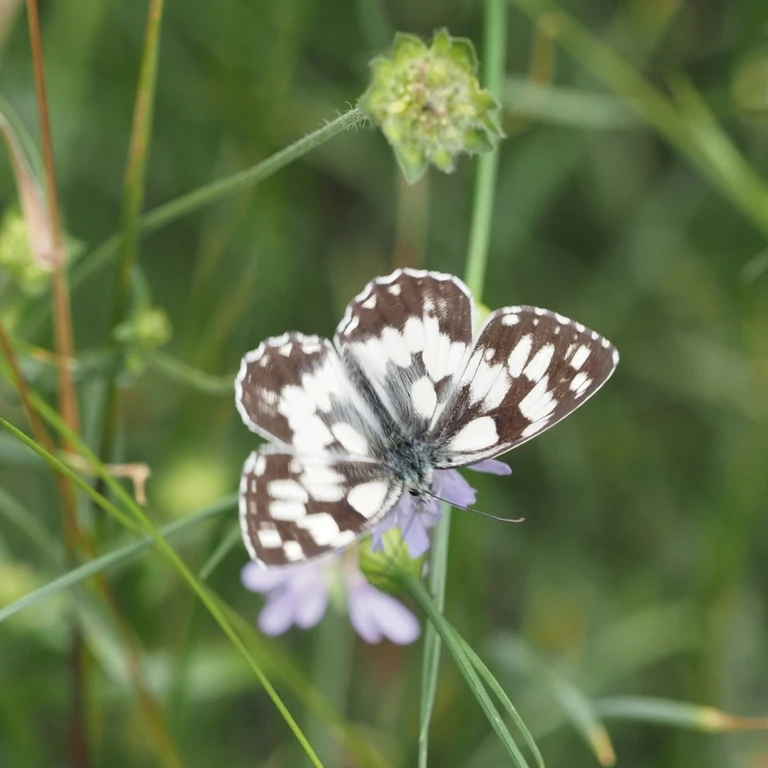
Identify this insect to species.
Melanargia galathea
